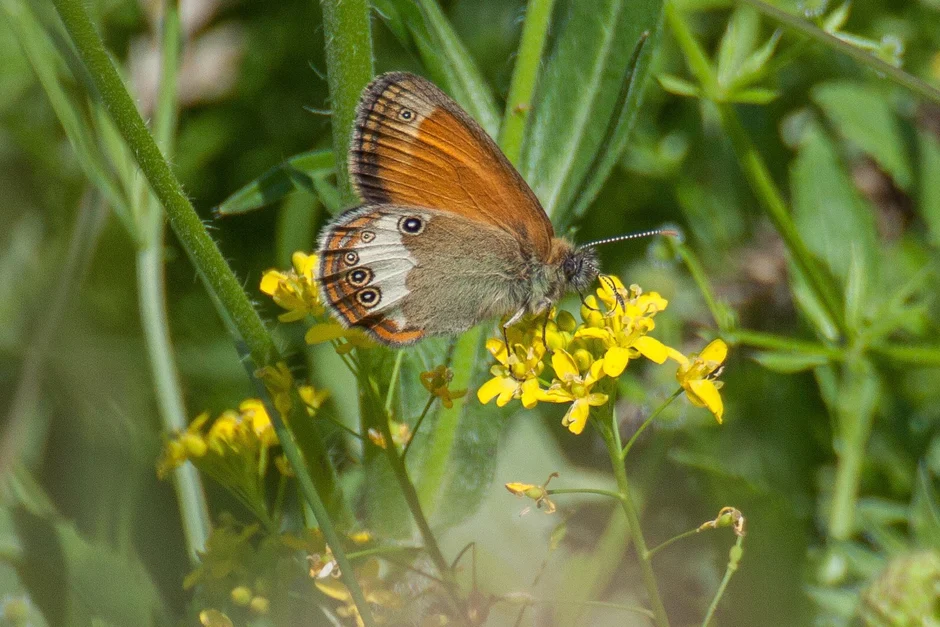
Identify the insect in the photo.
Coenonympha arcania
